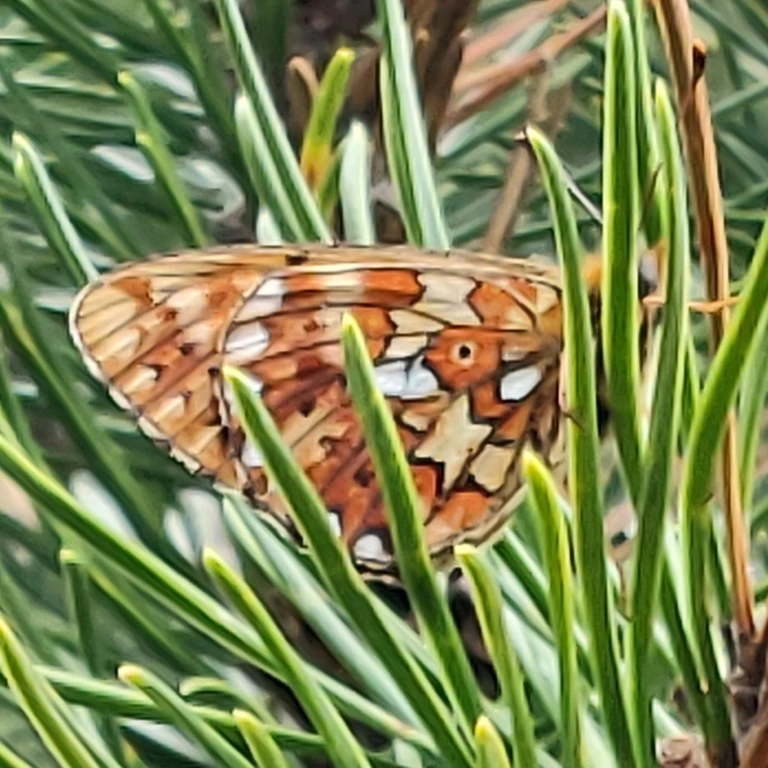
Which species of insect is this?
Boloria euphrosyne (also Clossiana euphrosyne)
